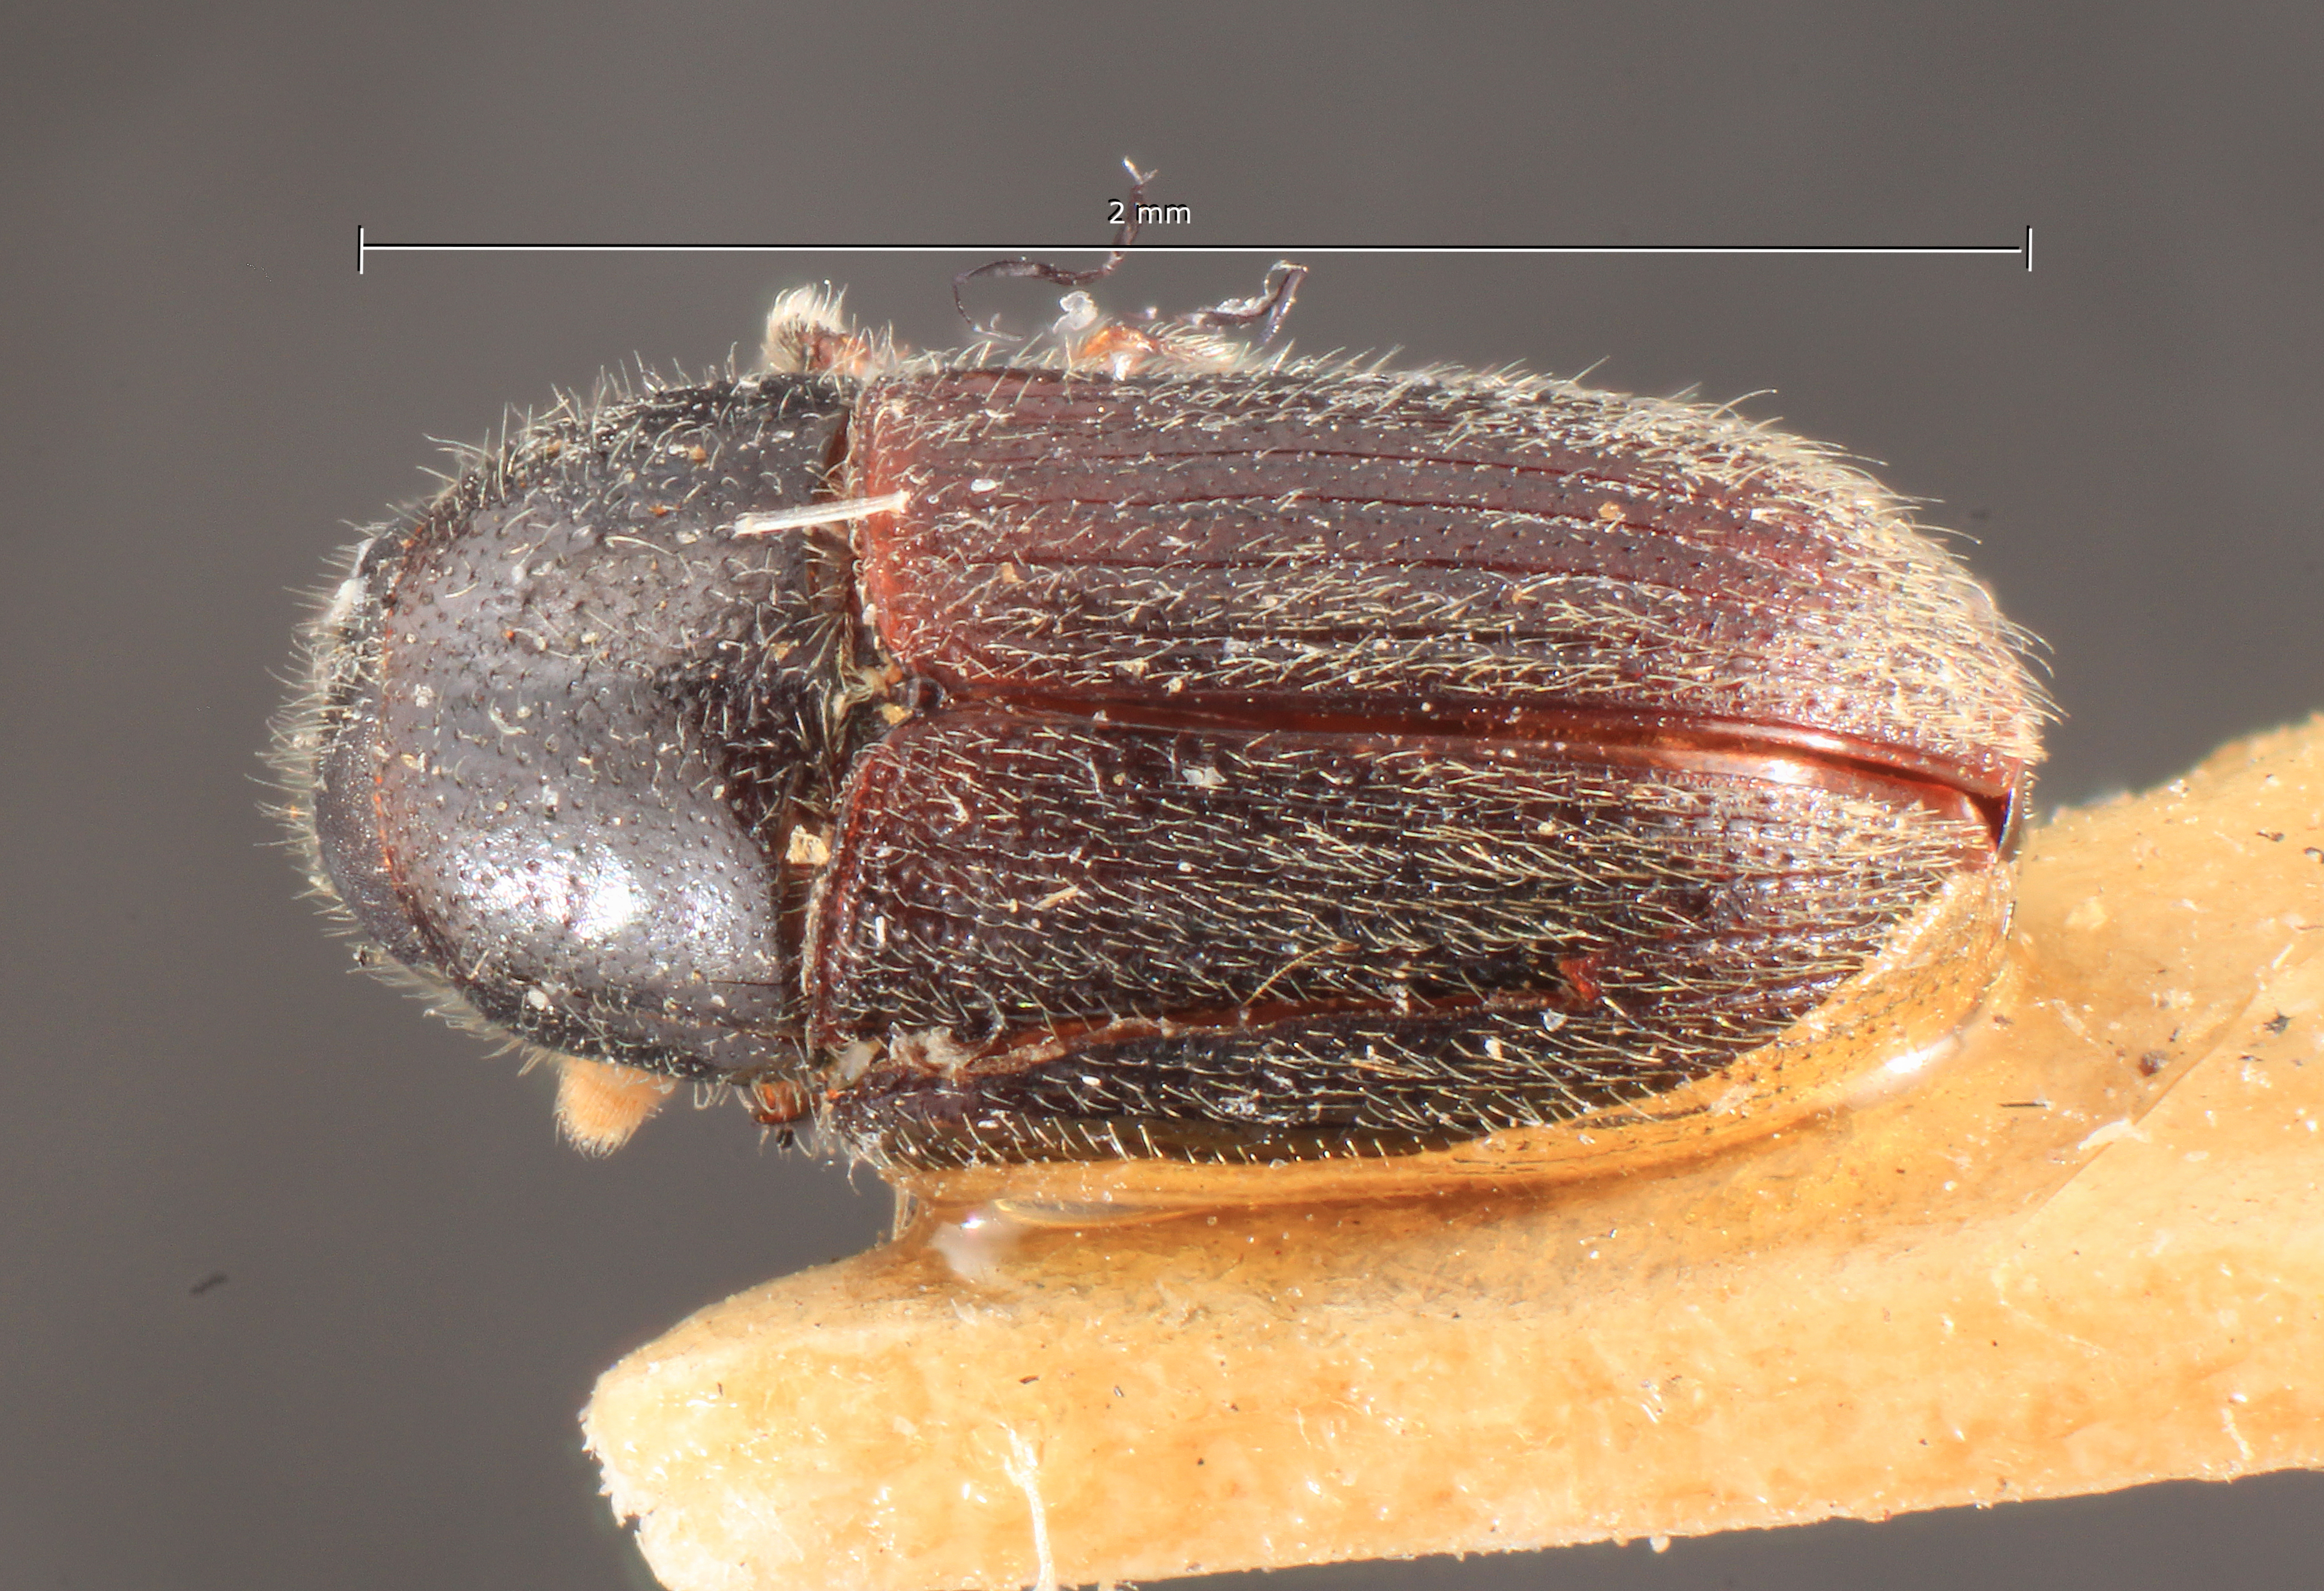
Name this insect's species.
Hyorrhynchus niisimai
